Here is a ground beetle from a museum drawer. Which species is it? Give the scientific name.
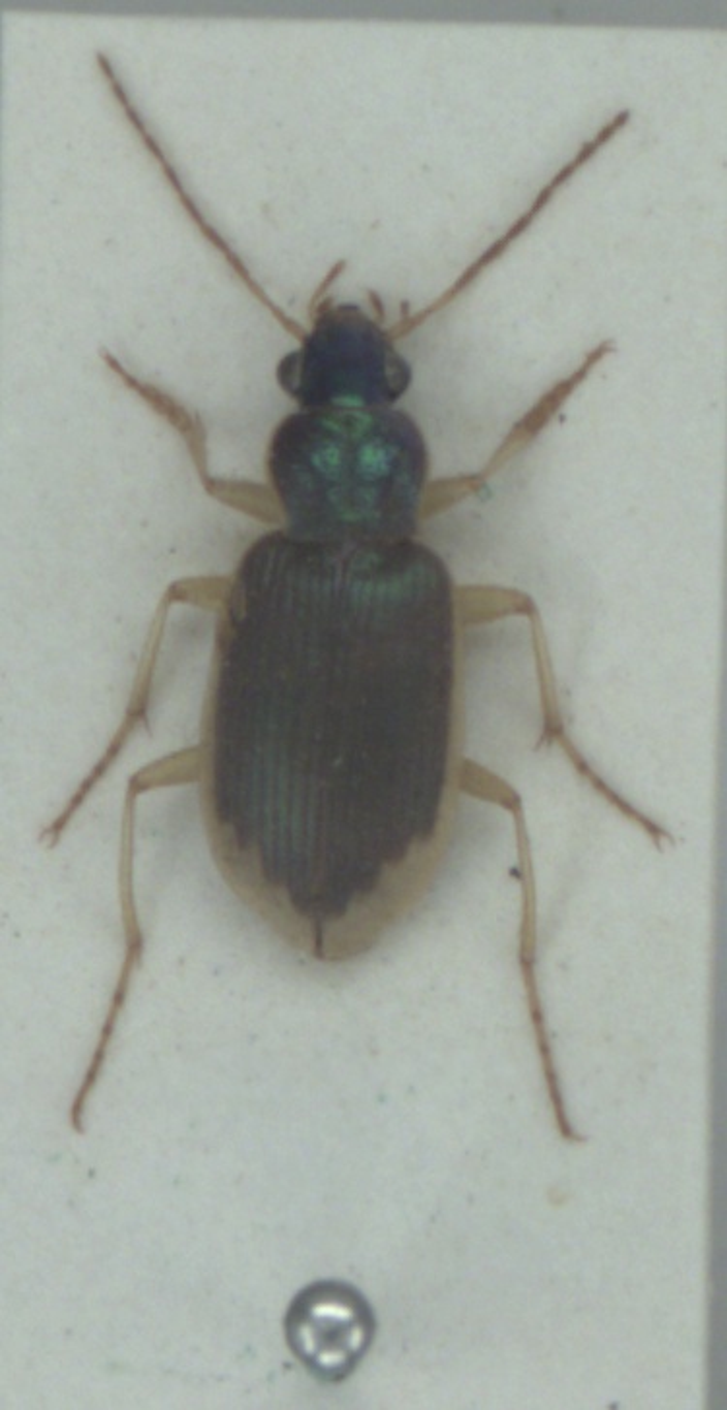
Chlaenius vestitus
